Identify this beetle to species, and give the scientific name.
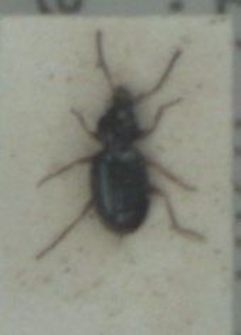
Bembidion gilvipes
